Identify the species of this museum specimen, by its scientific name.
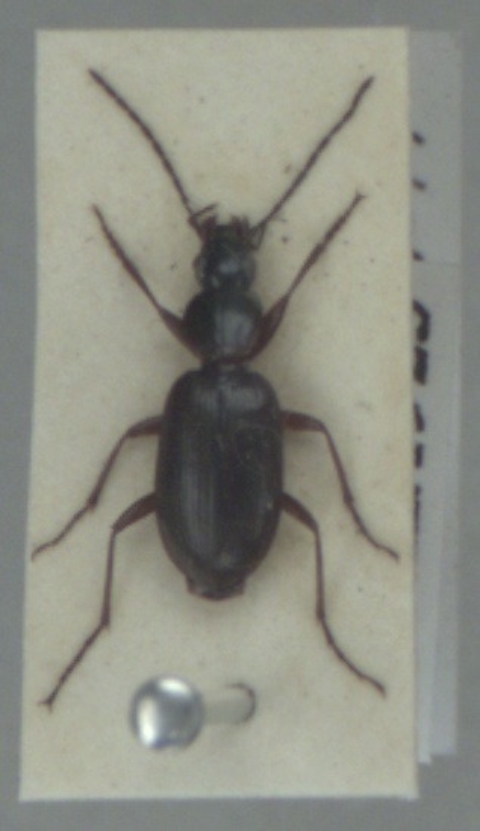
Agonum thoreyi
